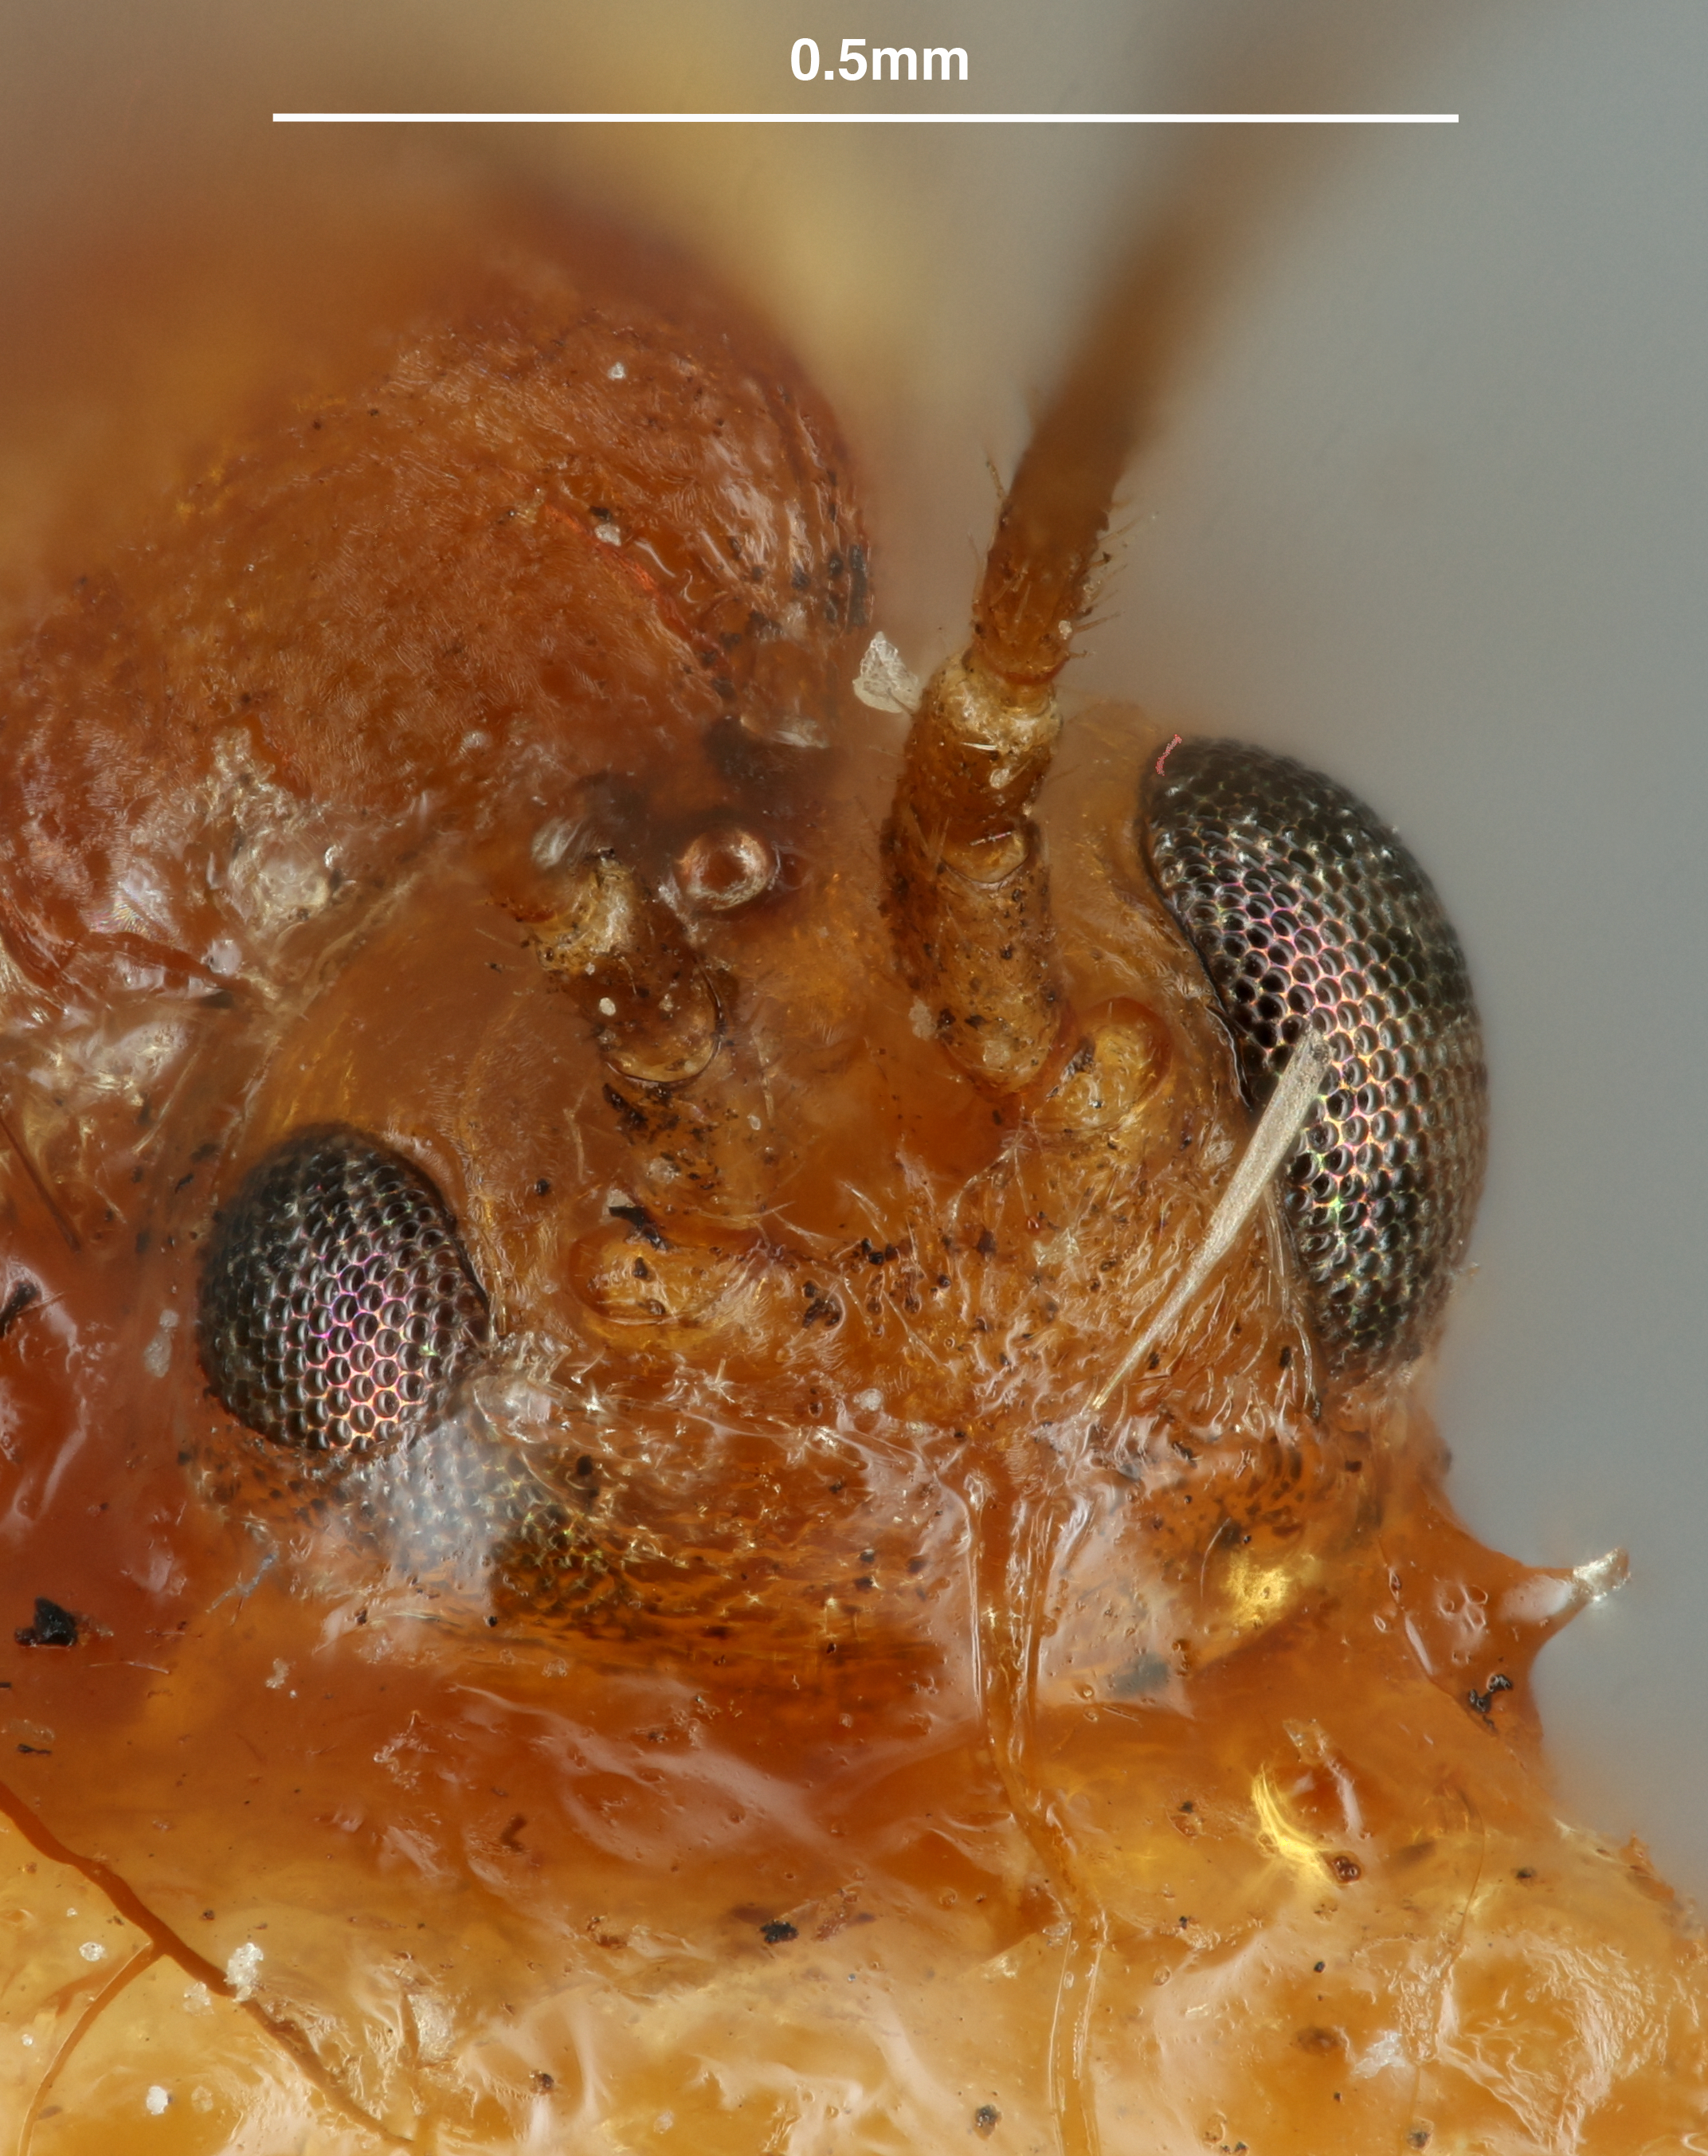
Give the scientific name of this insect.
Mirax pallida
